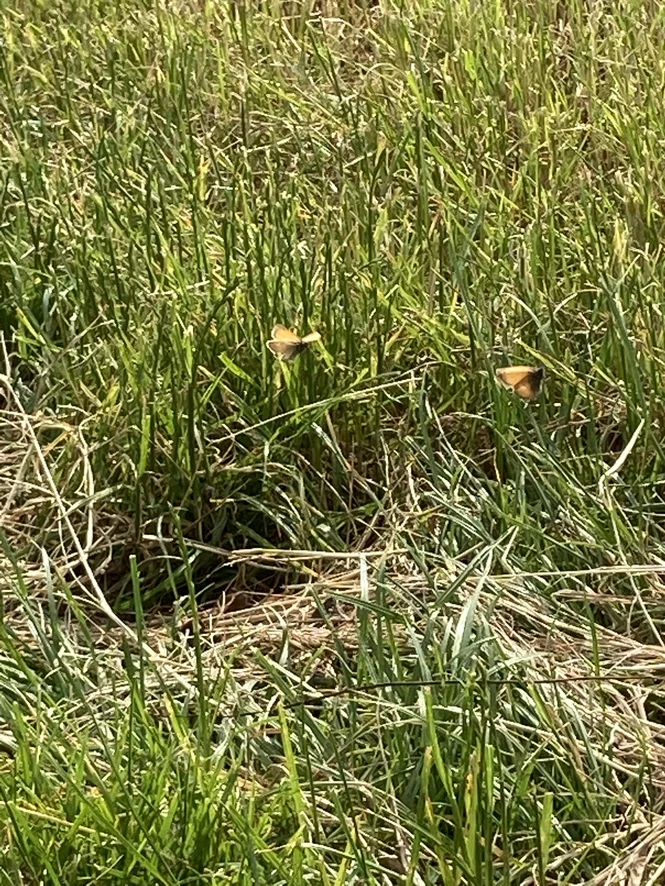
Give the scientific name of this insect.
Coenonympha pamphilus
